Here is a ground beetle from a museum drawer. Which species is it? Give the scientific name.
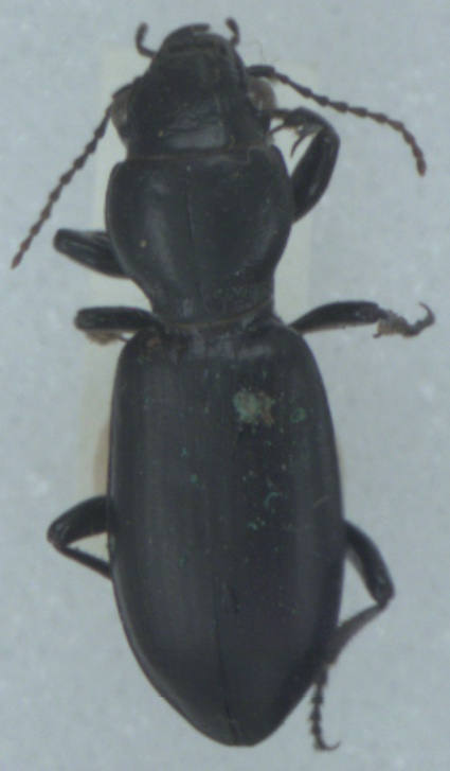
Broscus cephalotes
